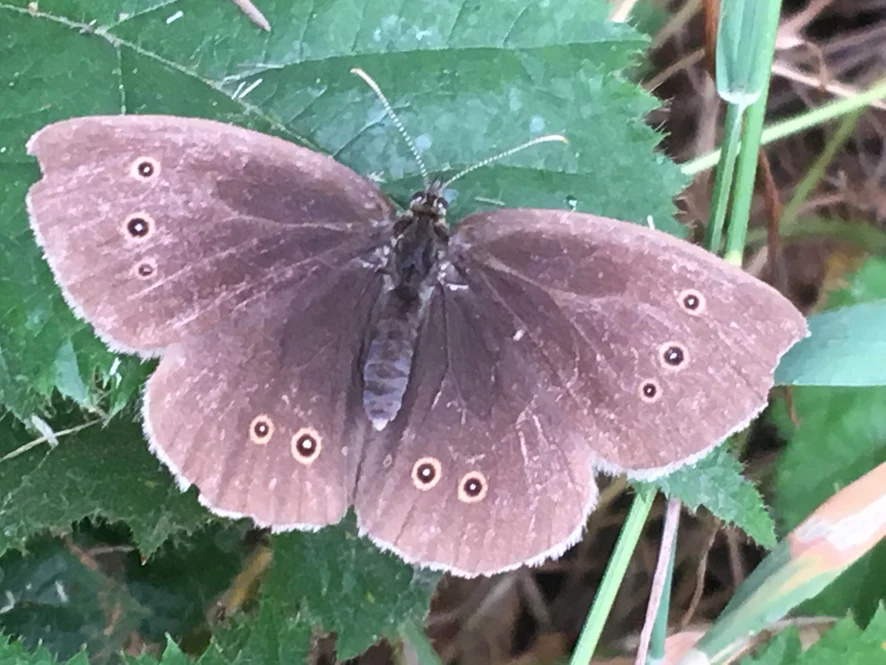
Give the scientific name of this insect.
Aphantopus hyperantus
